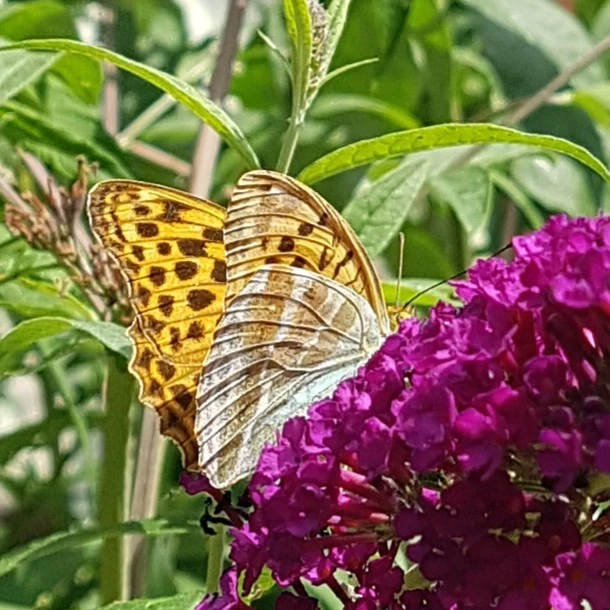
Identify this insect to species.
Argynnis paphia
